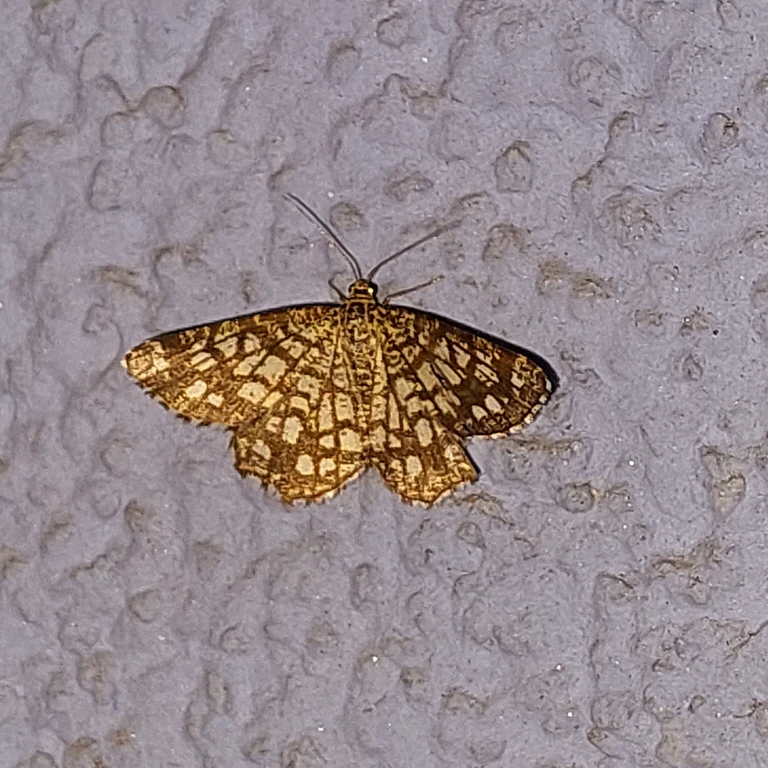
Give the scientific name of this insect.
Chiasmia clathrata
